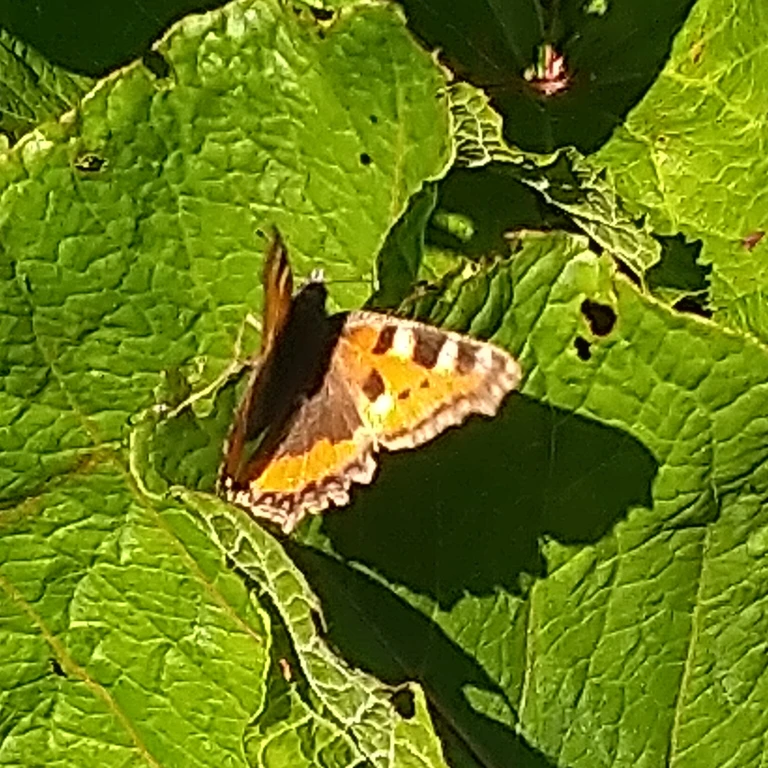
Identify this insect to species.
Aglais urticae
